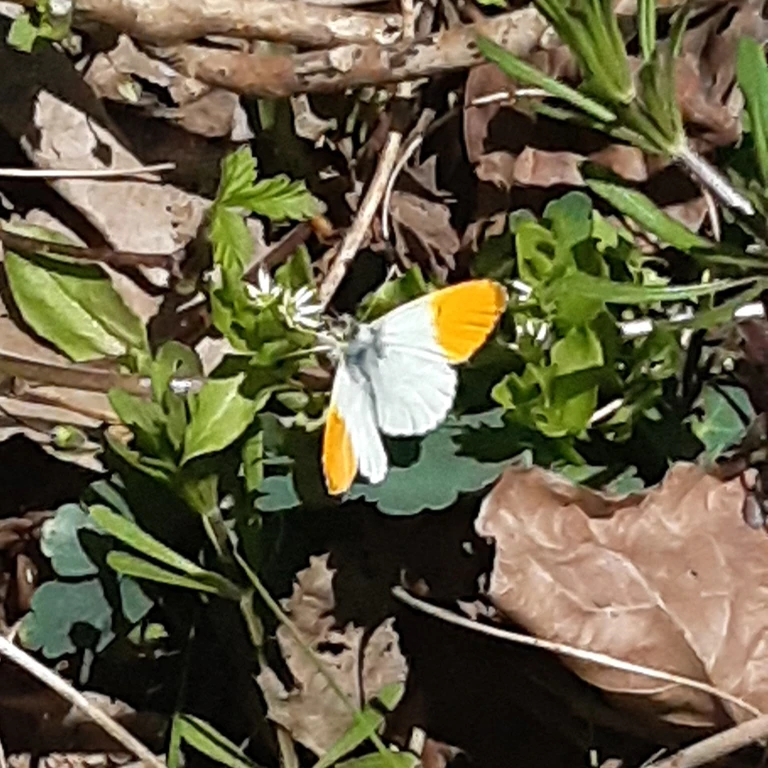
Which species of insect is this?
Anthocharis cardamines
